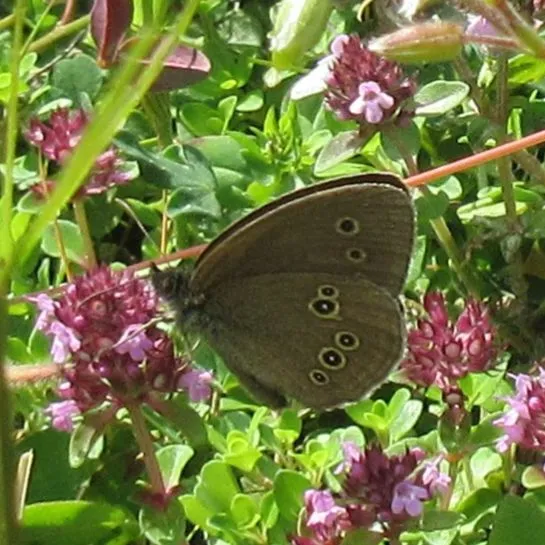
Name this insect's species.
Aphantopus hyperantus
